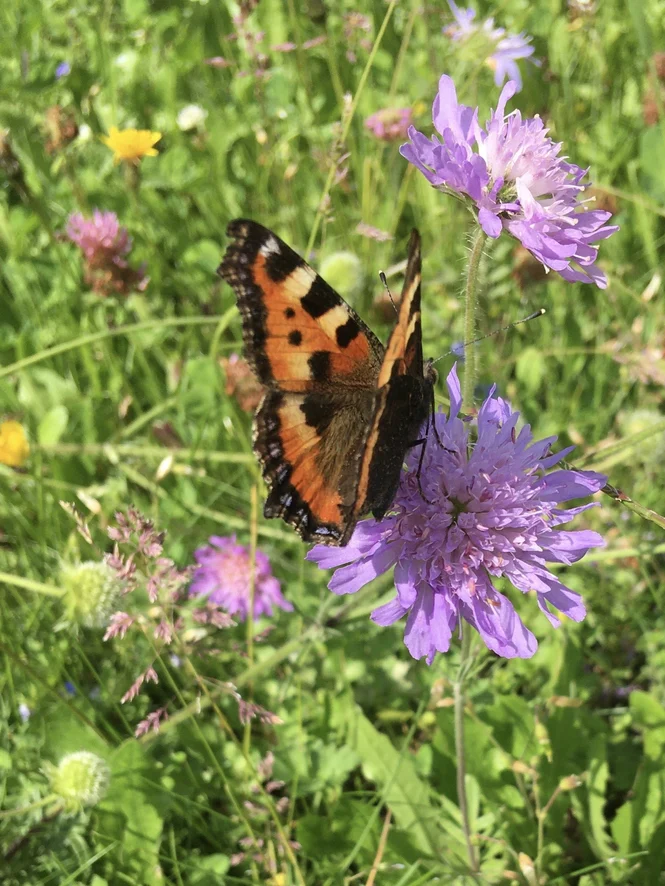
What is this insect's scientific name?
Aglais urticae
